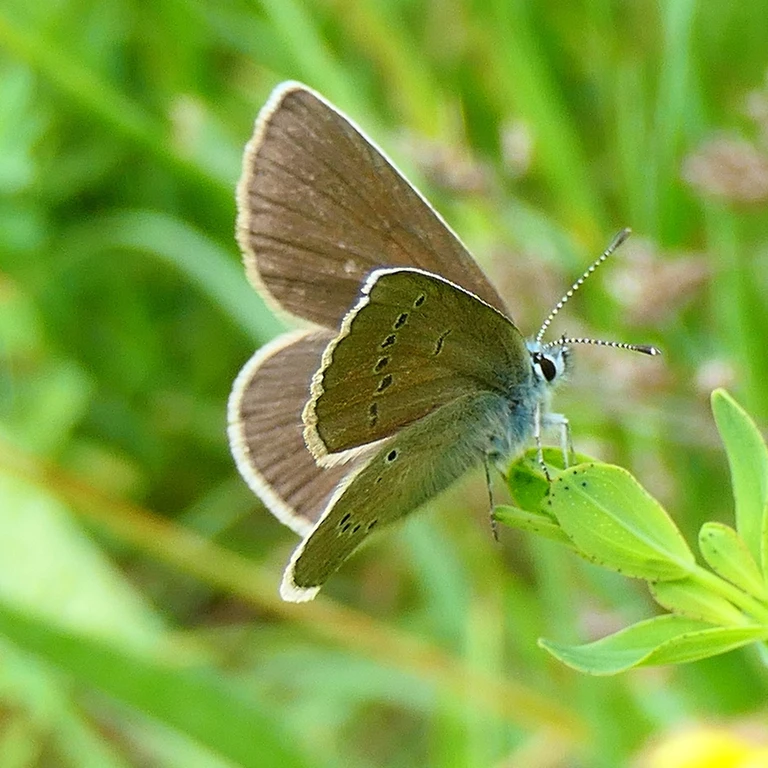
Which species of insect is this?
Cyaniris semiargus
